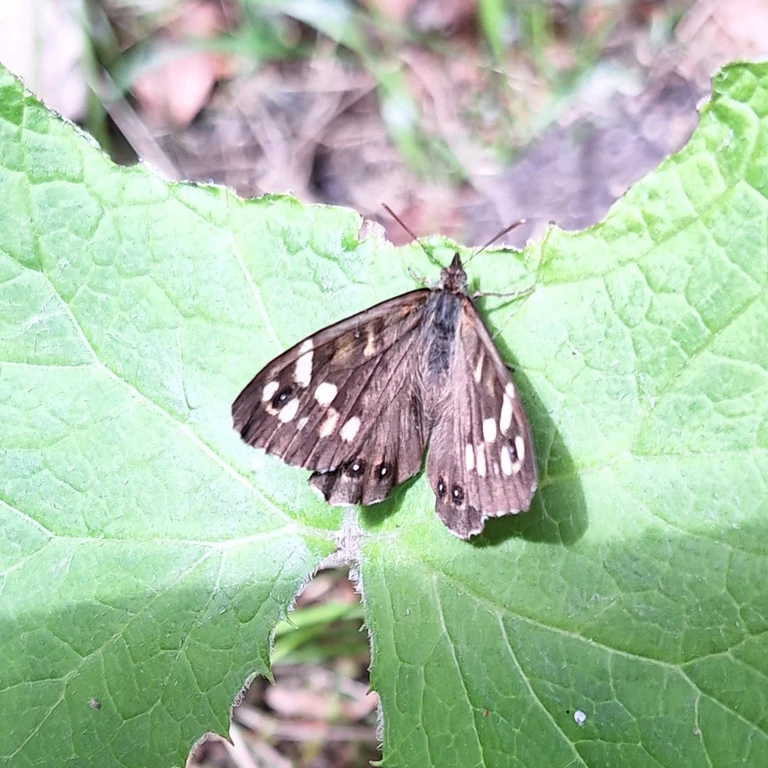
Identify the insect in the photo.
Pararge aegeria
